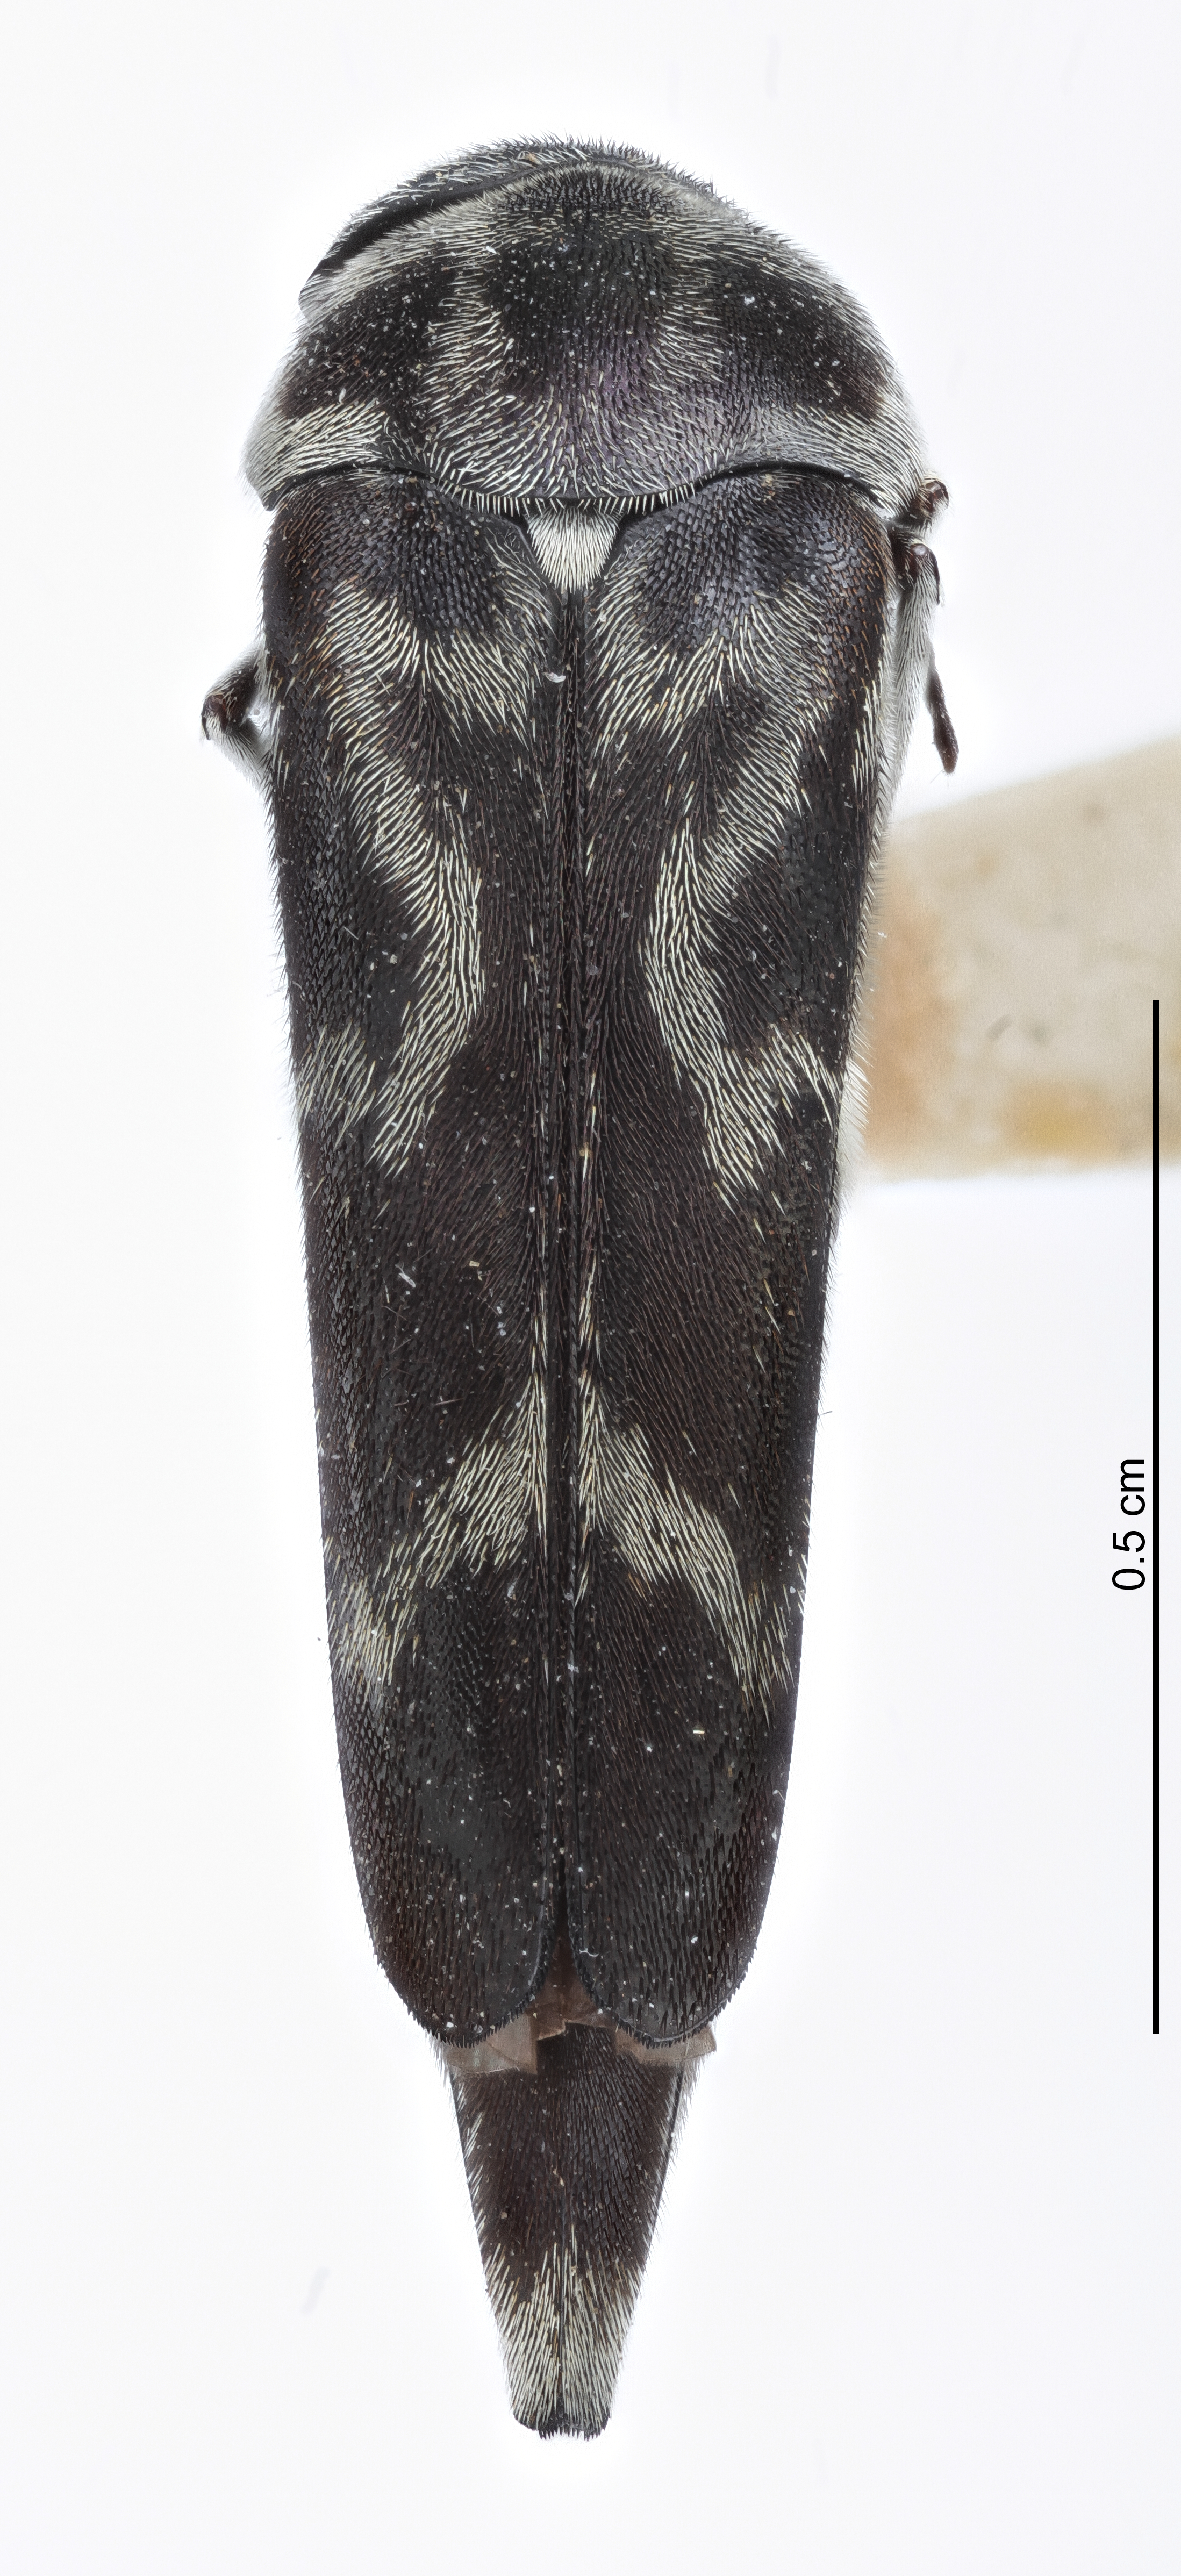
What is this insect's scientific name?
Glipa hieroglyphica
